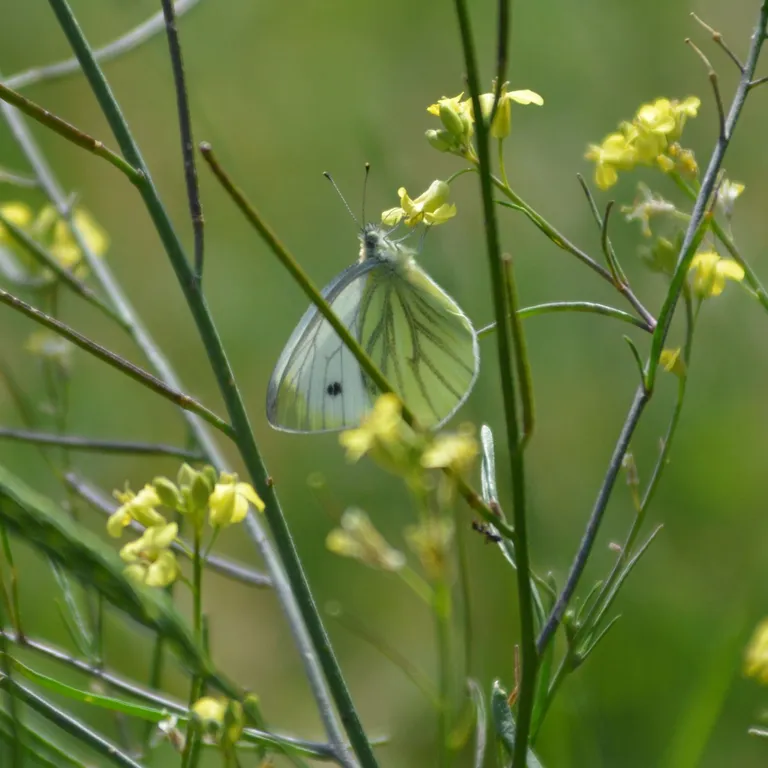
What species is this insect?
Pieris napi
